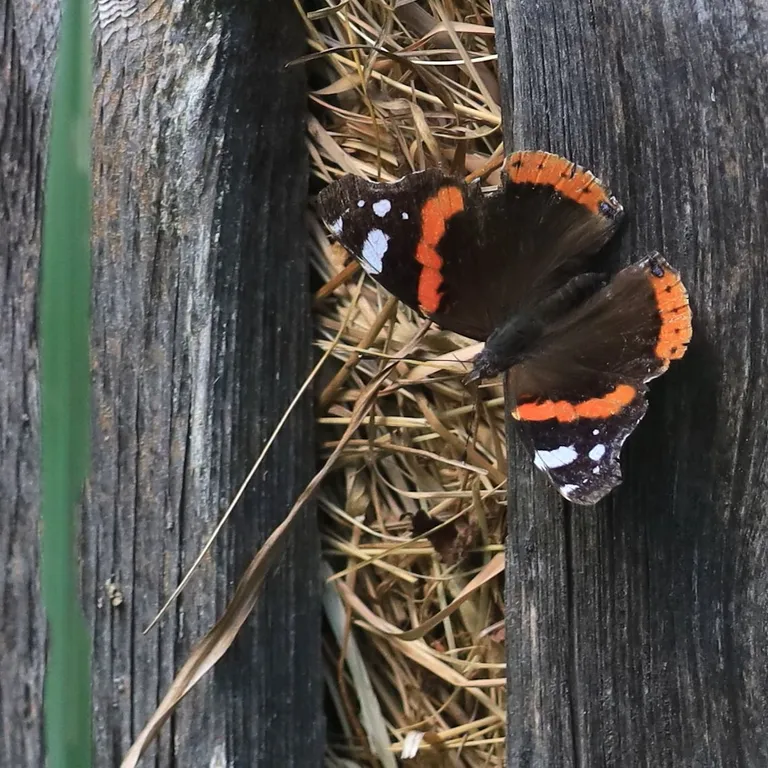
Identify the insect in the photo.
Vanessa atalanta
